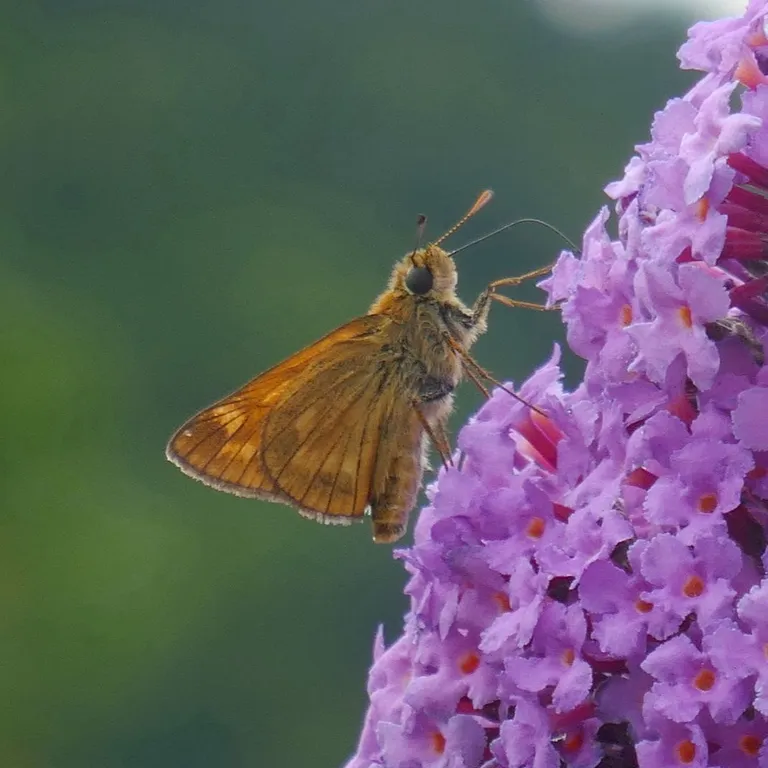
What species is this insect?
Ochlodes sylvanus (also Ochlodes venata)
